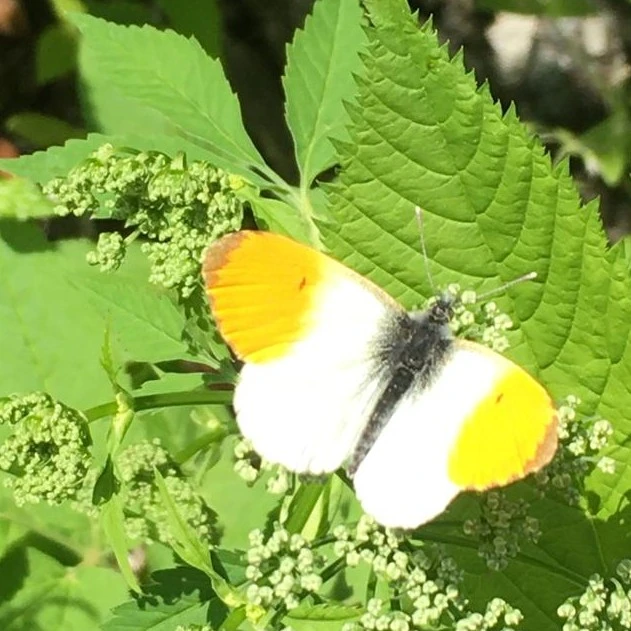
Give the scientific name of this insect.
Anthocharis cardamines
